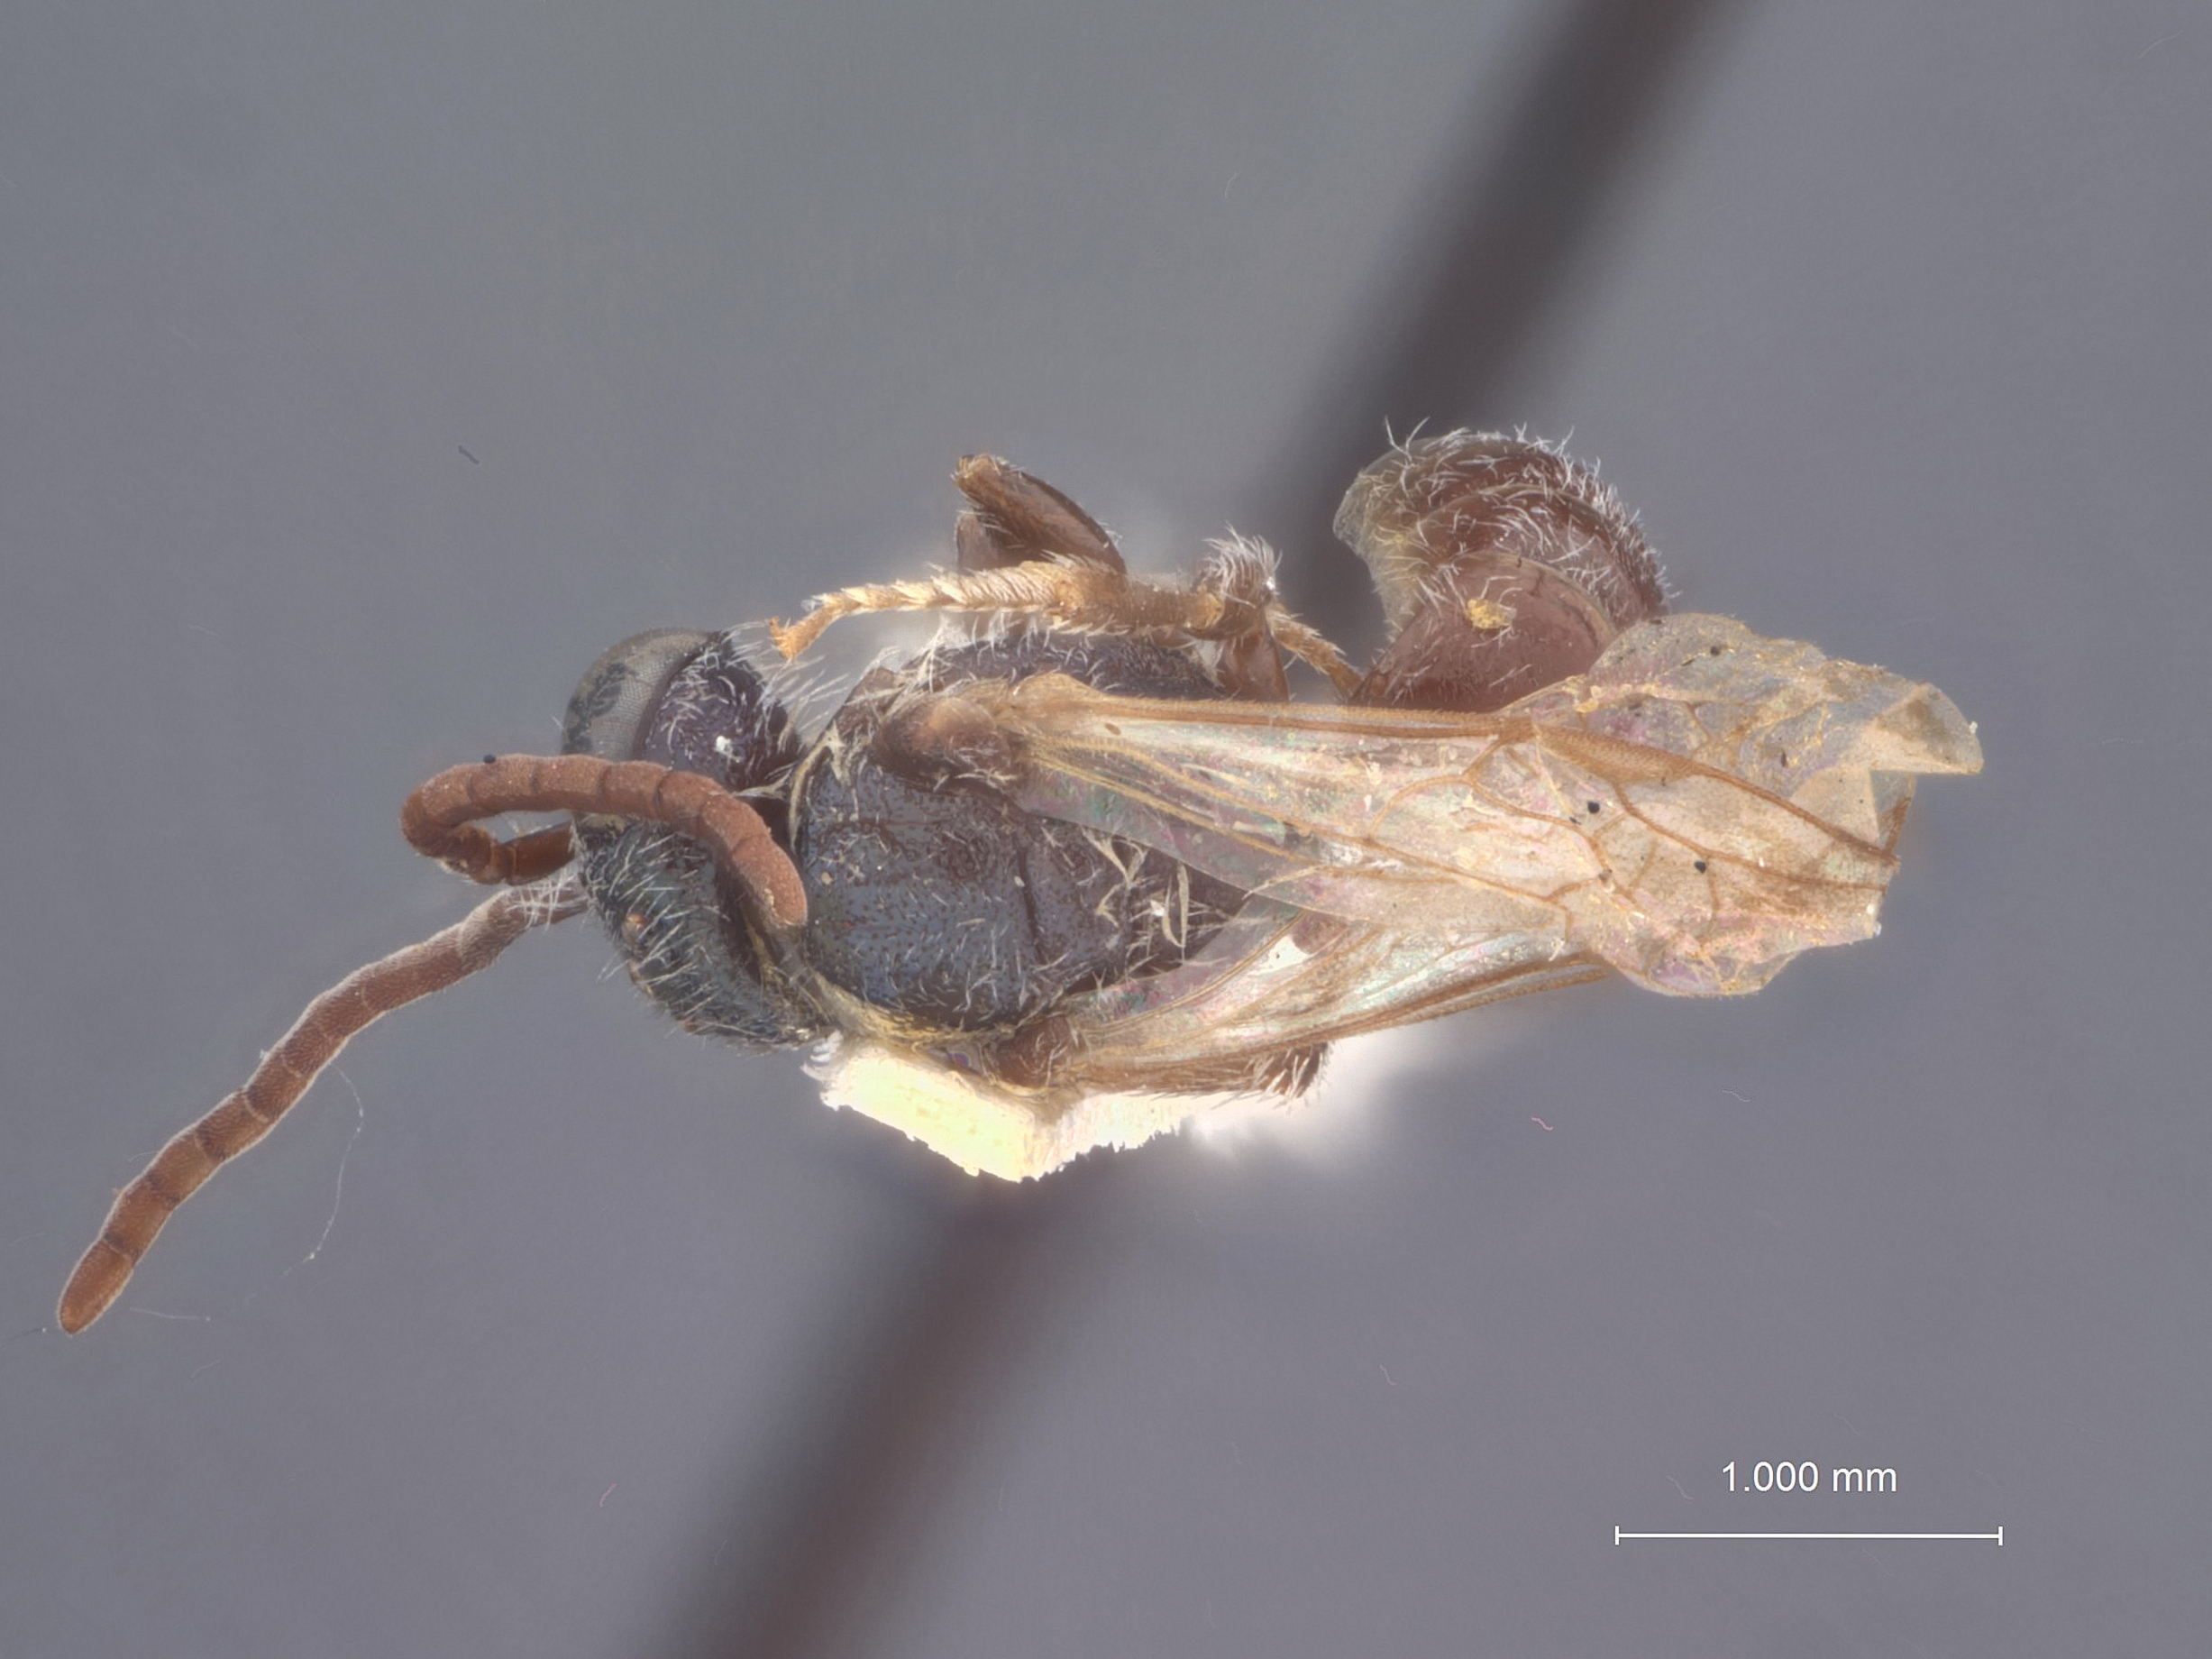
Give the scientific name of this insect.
Halictus paululus
